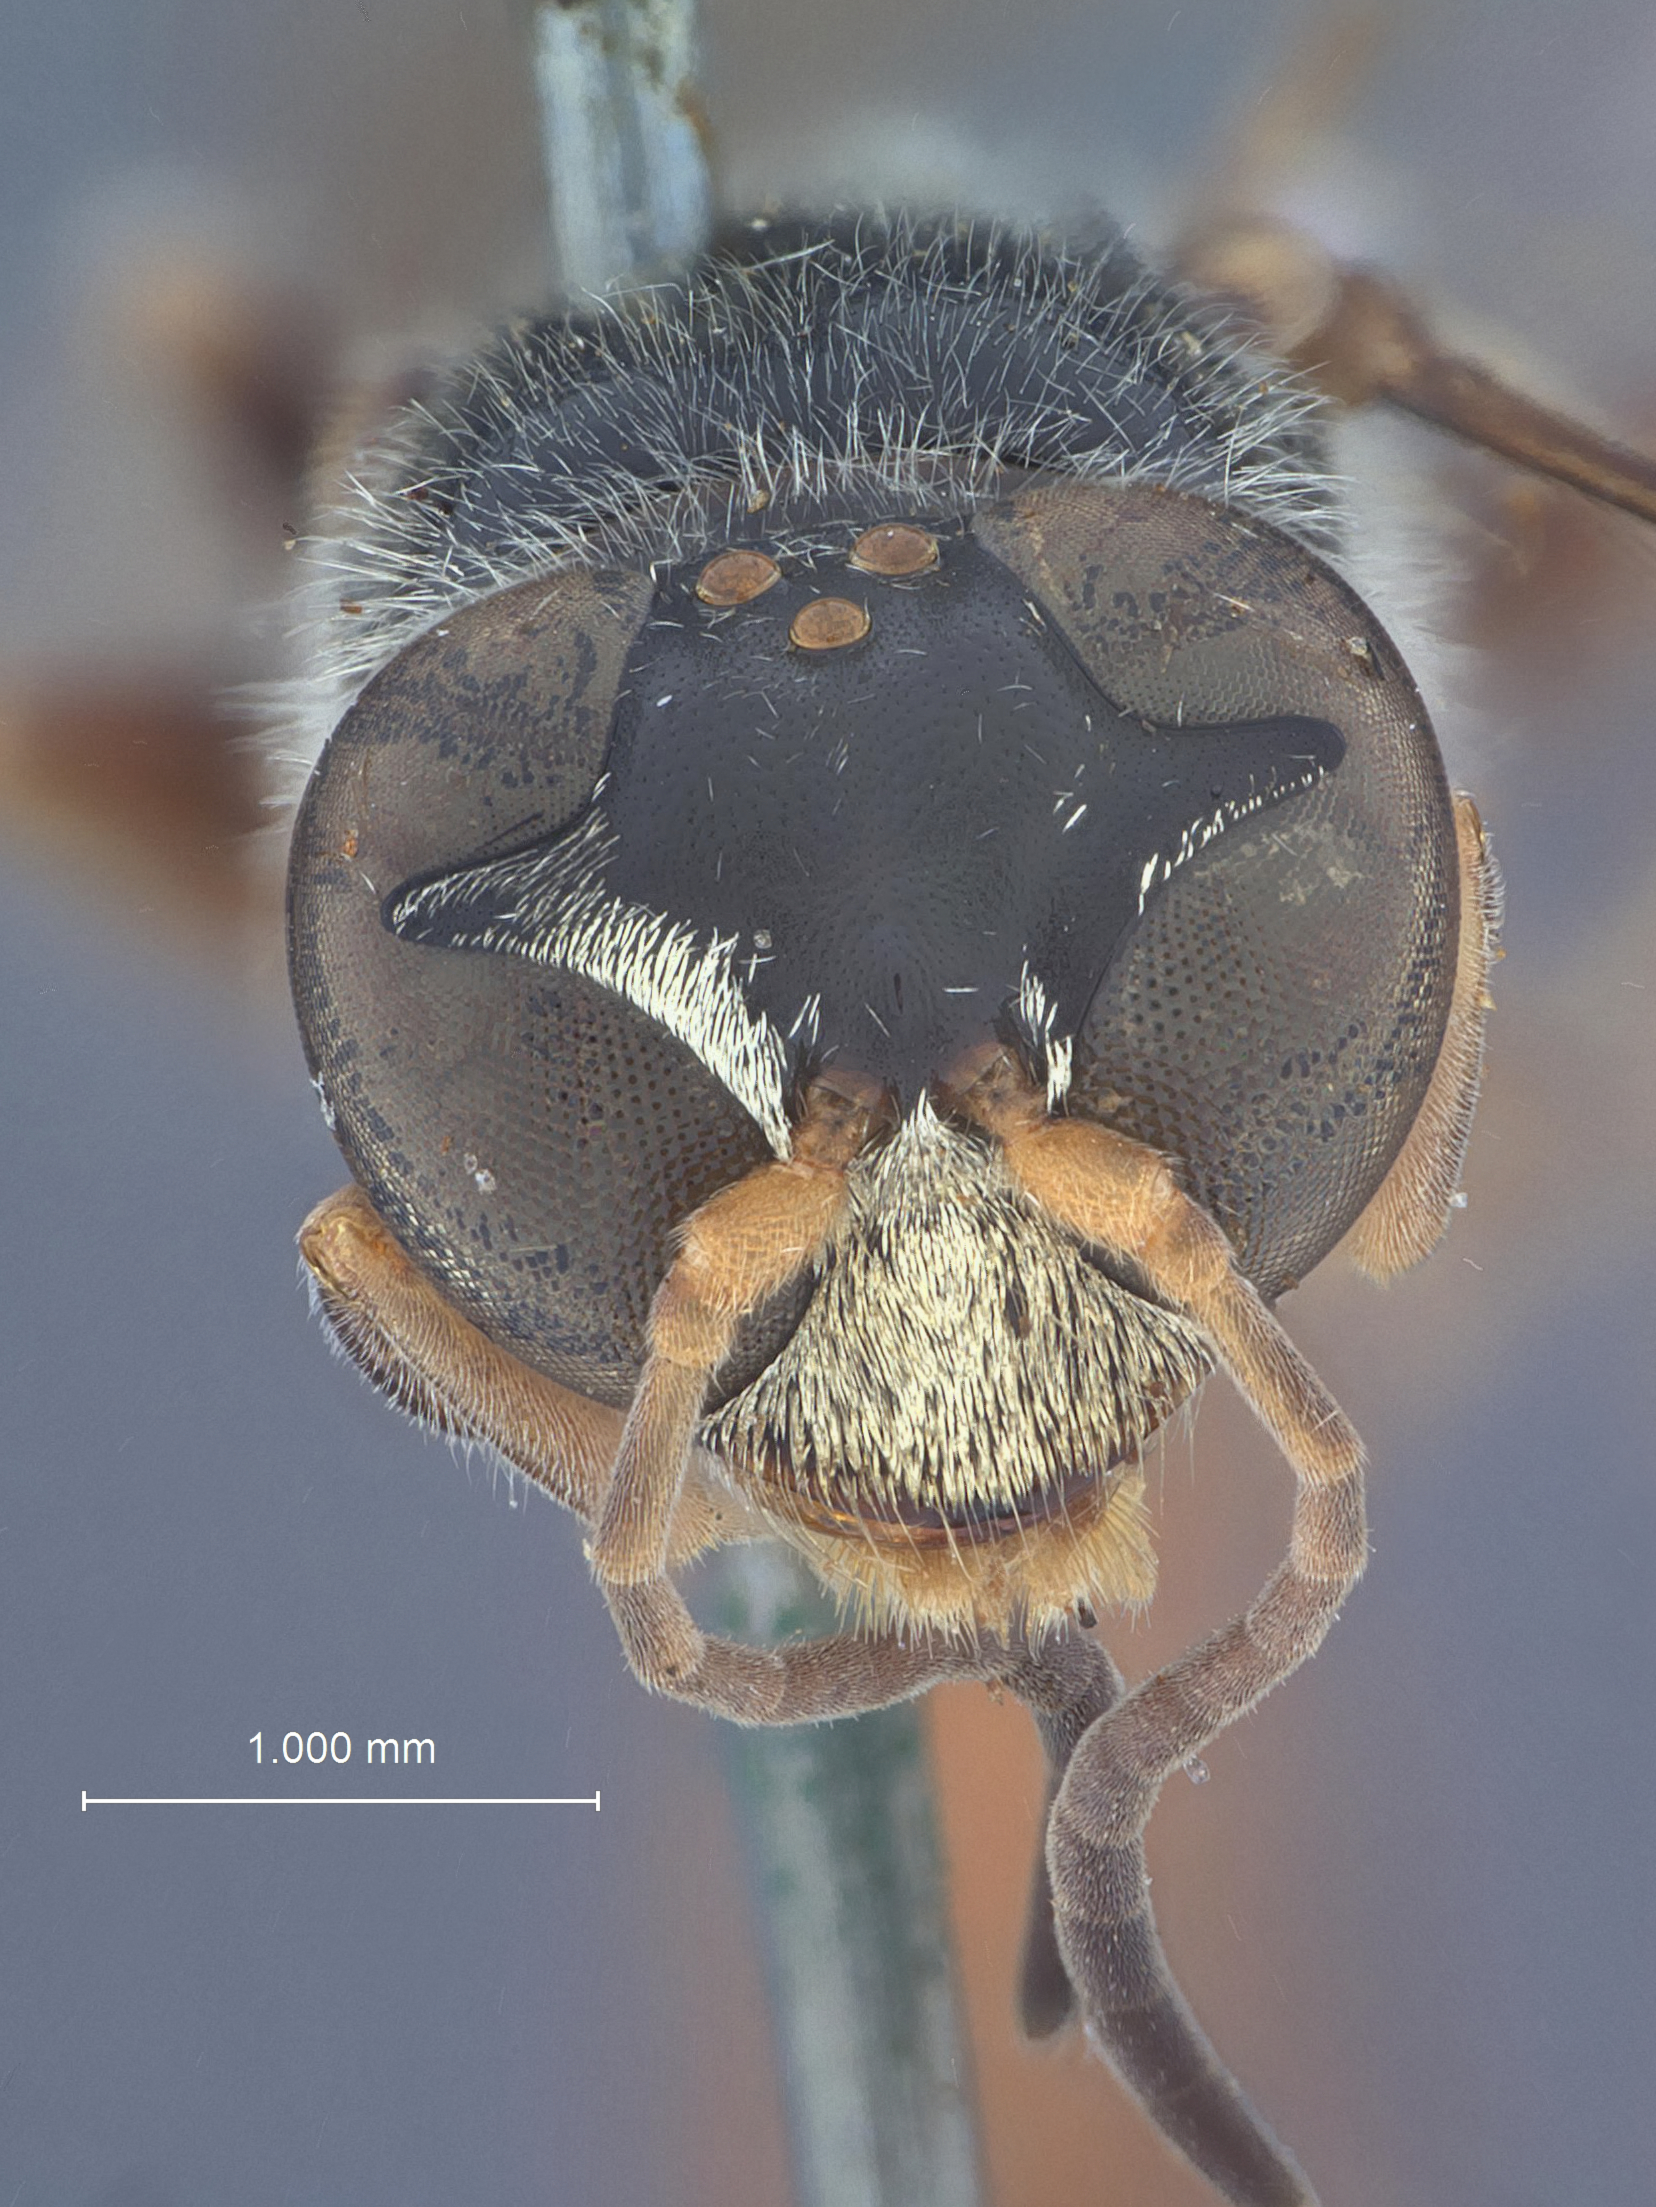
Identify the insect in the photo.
Trypoxylon varipunctatum
